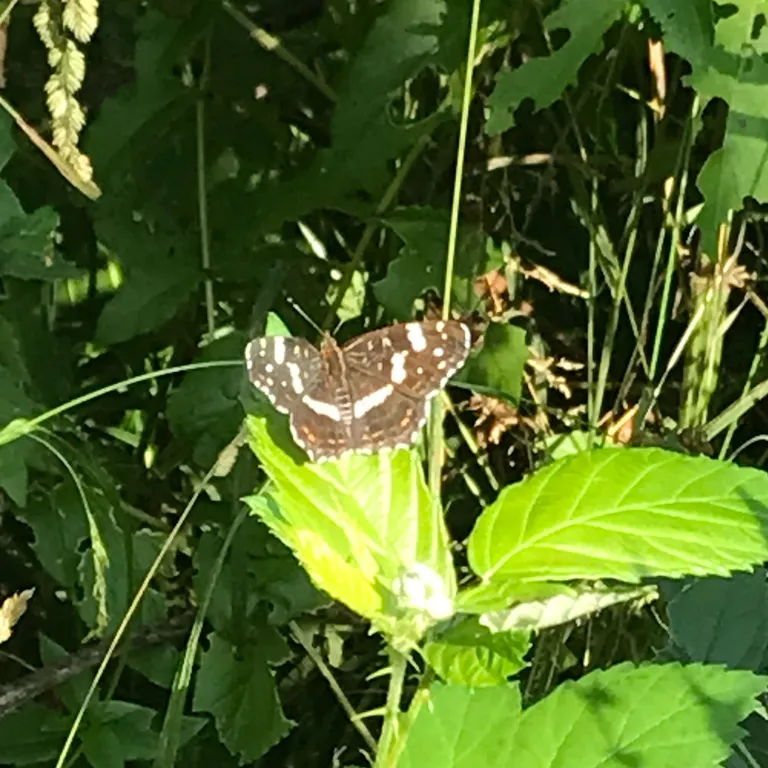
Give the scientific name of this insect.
Araschnia levana
